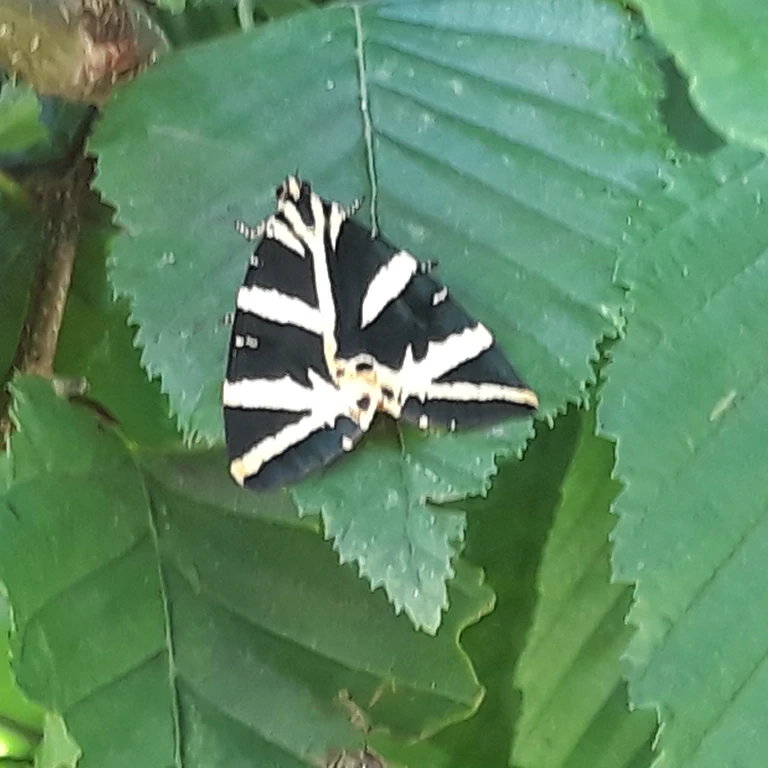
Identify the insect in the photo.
Euplagia quadripunctaria
